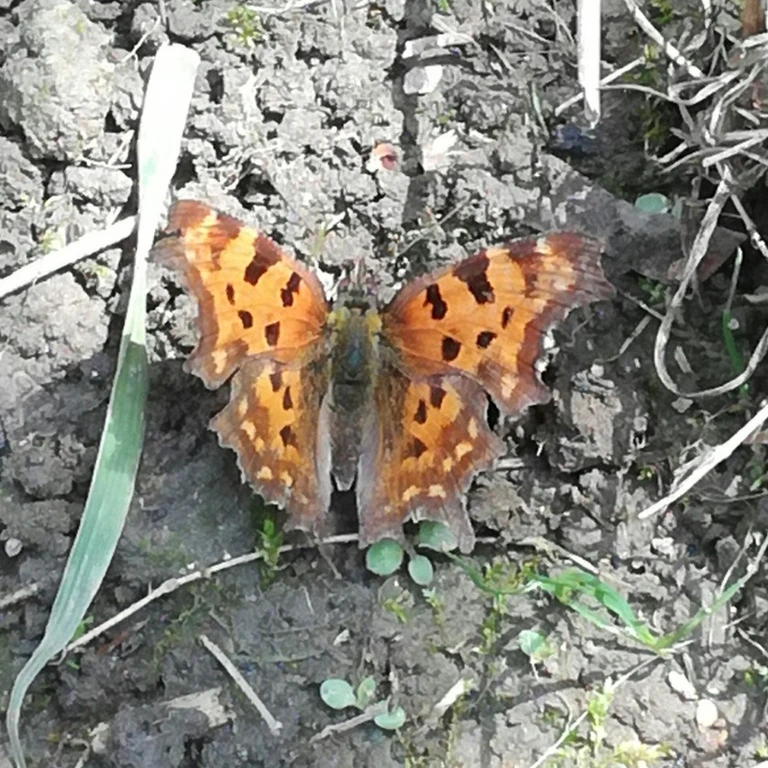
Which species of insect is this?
Polygonia c-album
